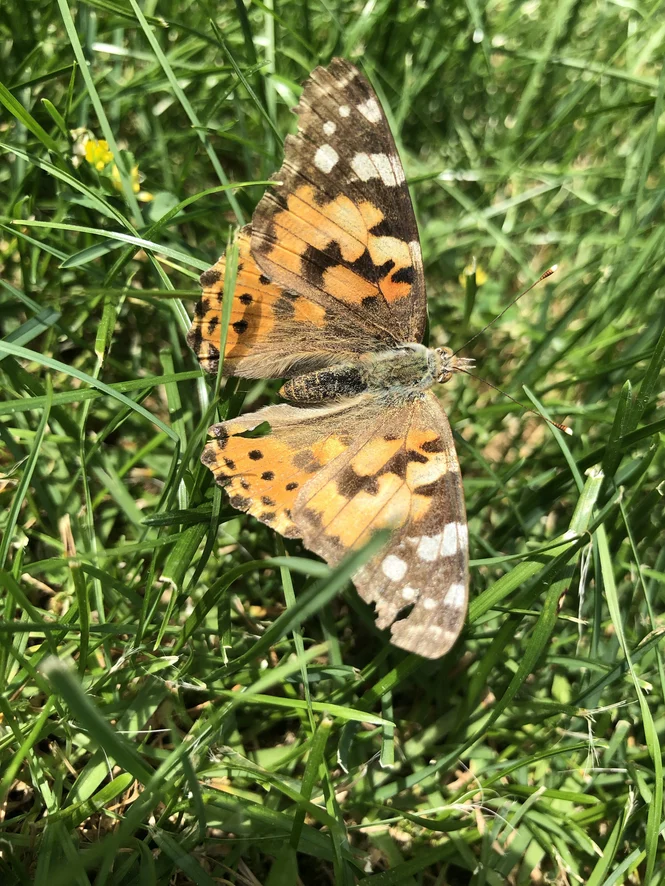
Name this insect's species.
Vanessa cardui
